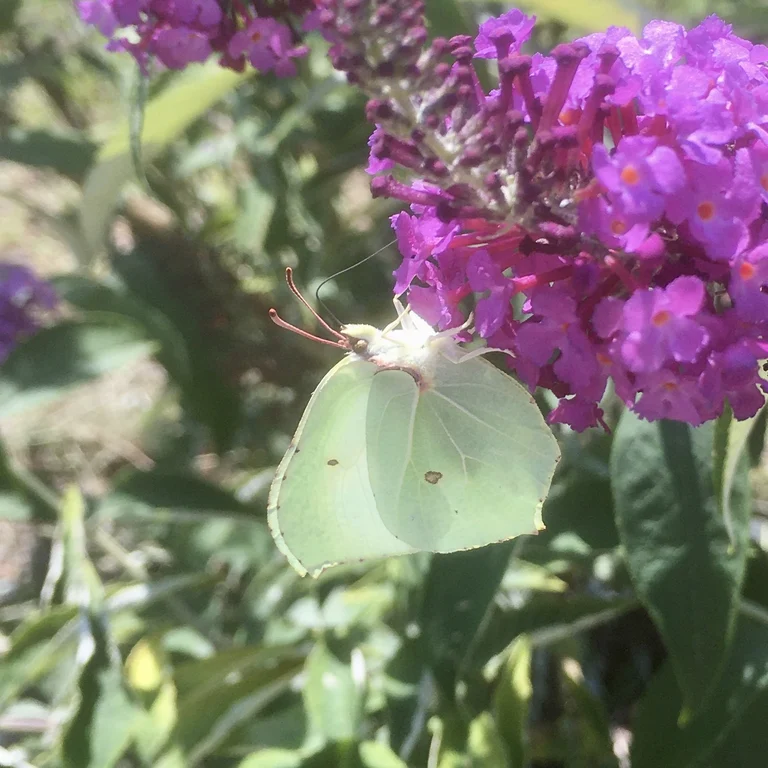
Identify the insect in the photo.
Gonepteryx rhamni
